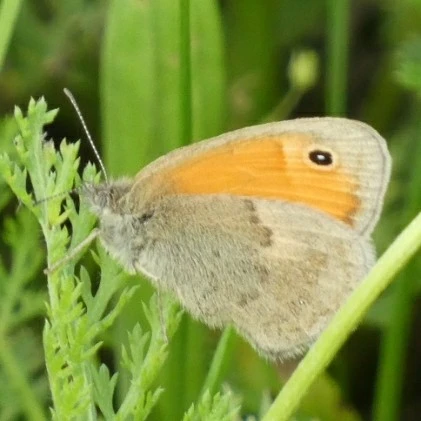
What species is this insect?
Coenonympha pamphilus
